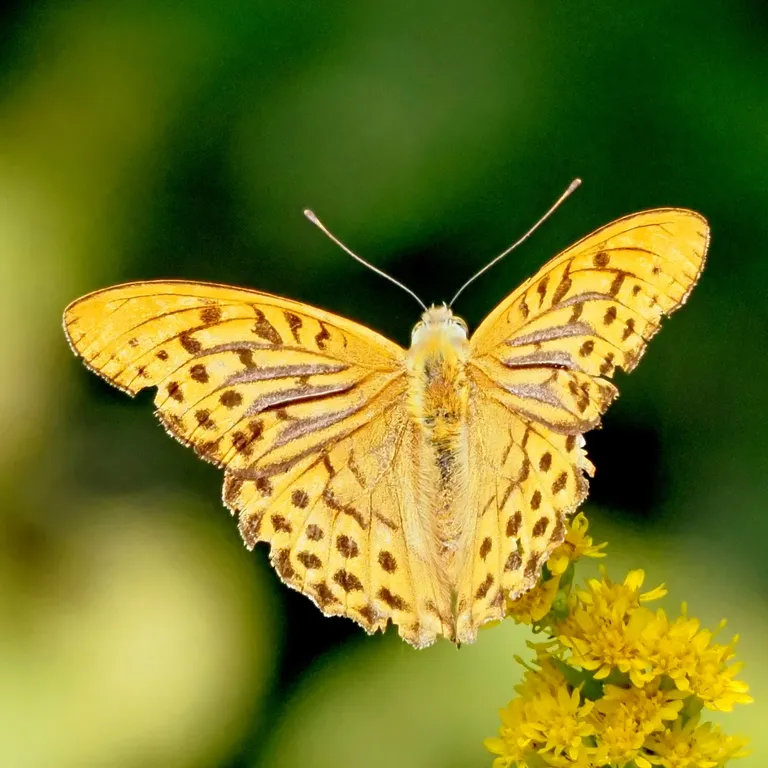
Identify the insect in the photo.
Argynnis paphia
